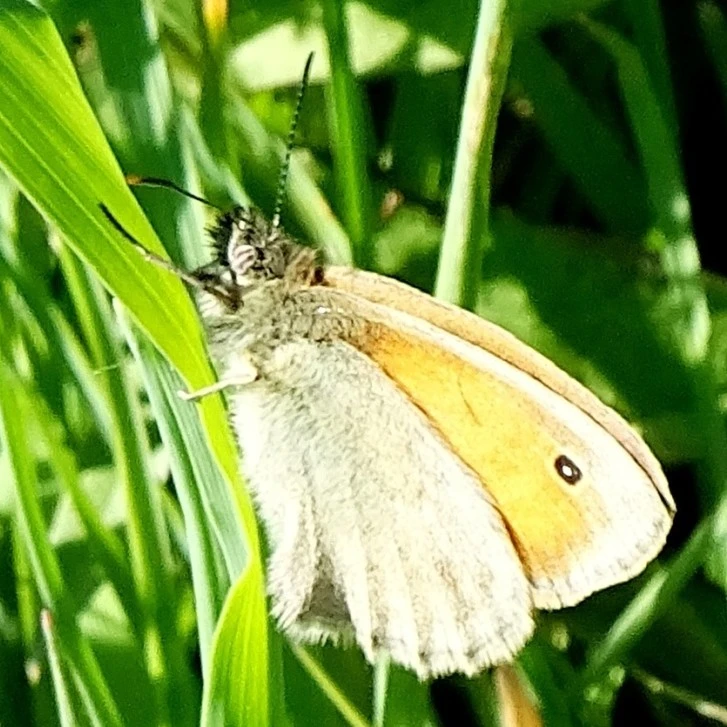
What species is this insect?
Coenonympha pamphilus
